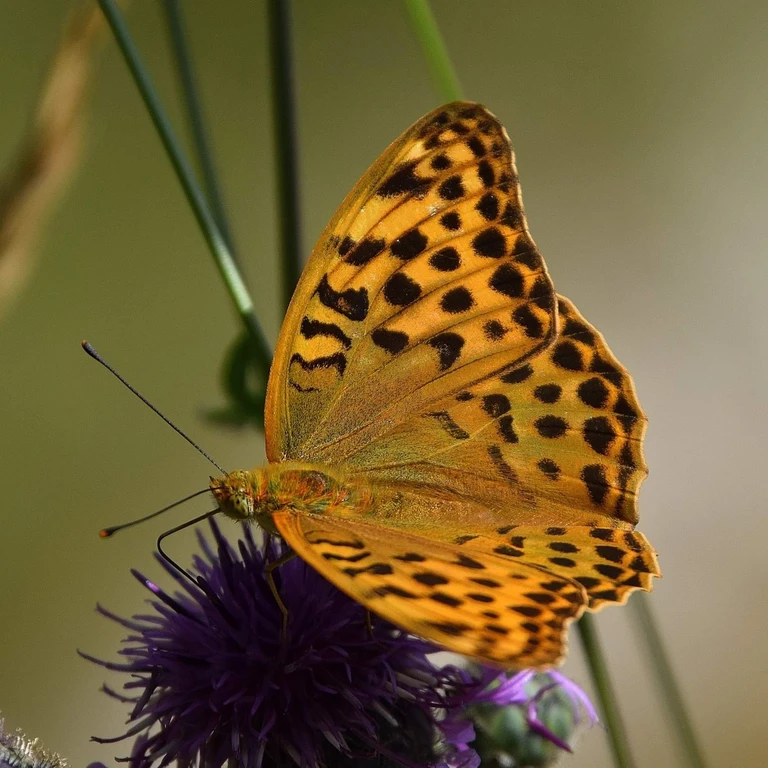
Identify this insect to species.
Argynnis paphia
